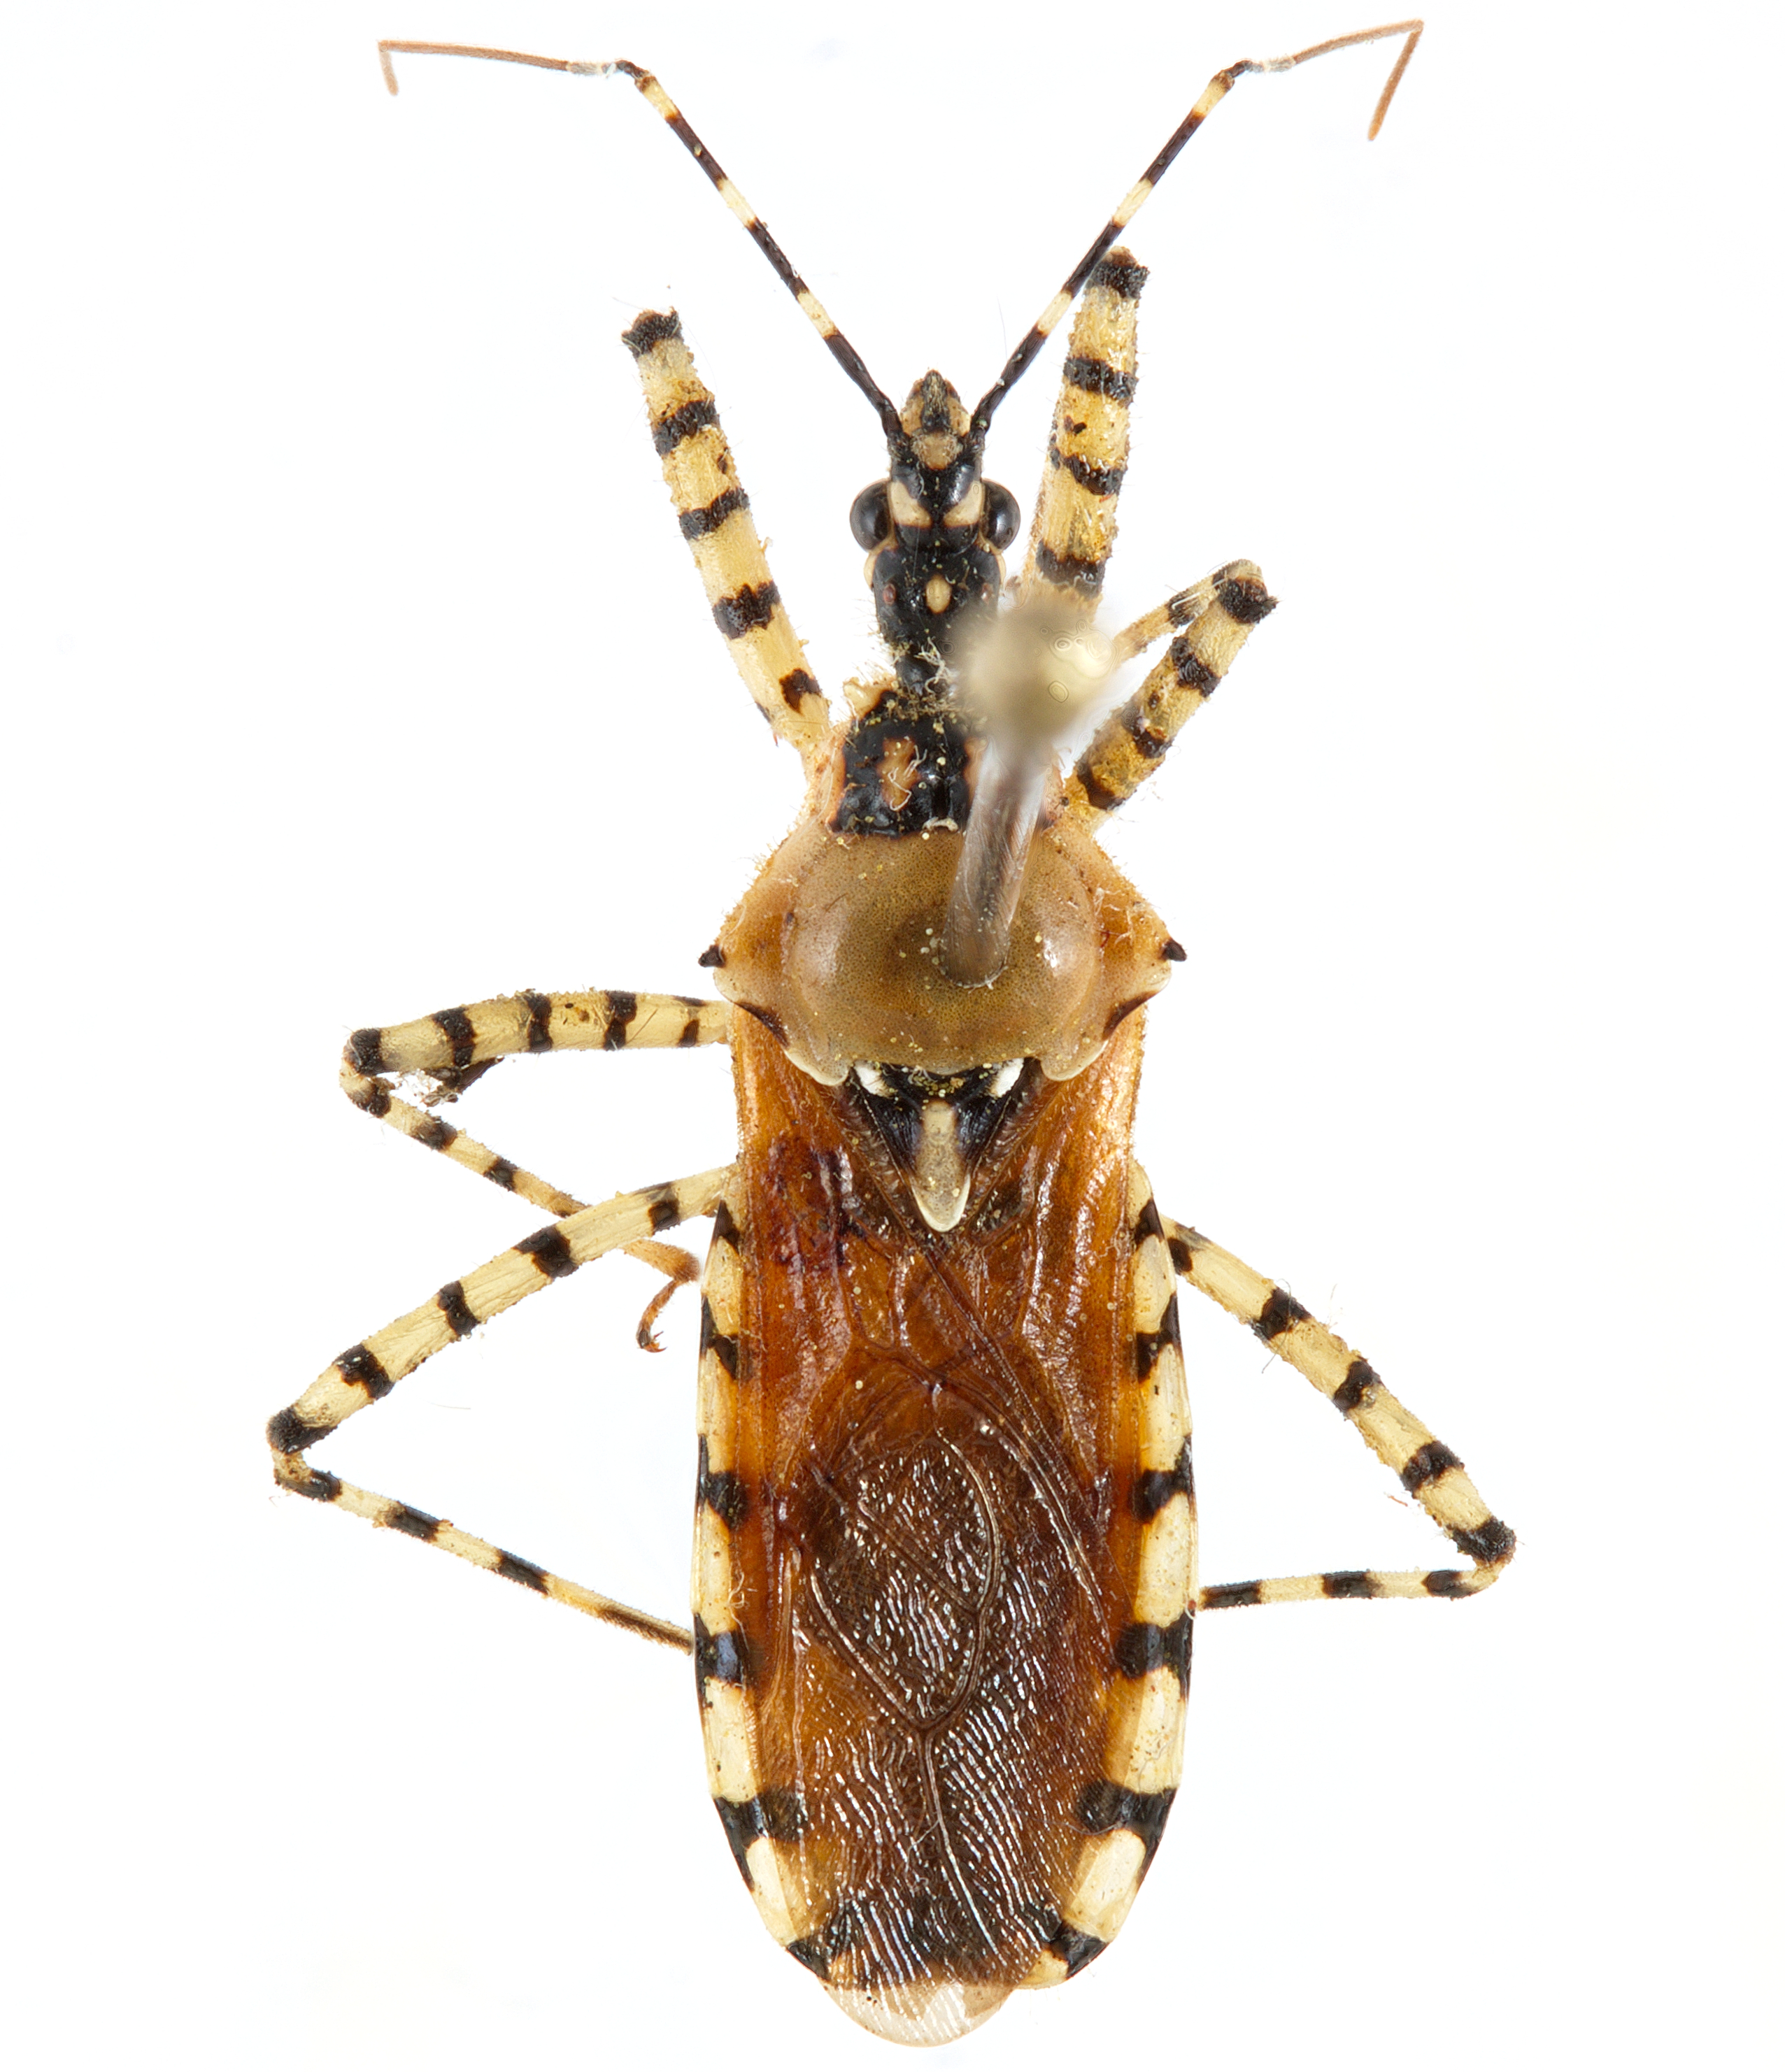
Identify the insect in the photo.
Pselliopus cinctus
